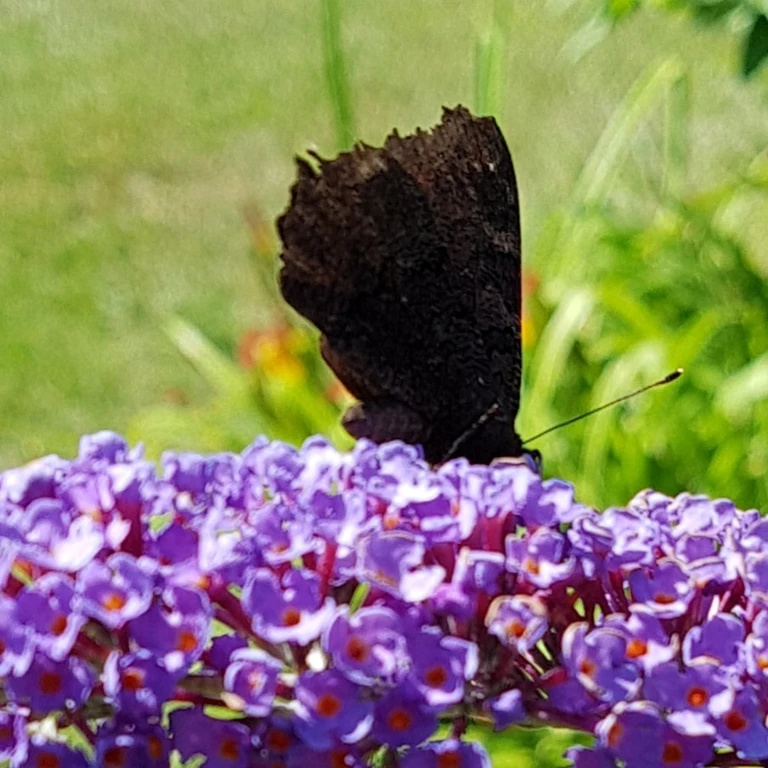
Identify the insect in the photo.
Aglais io
